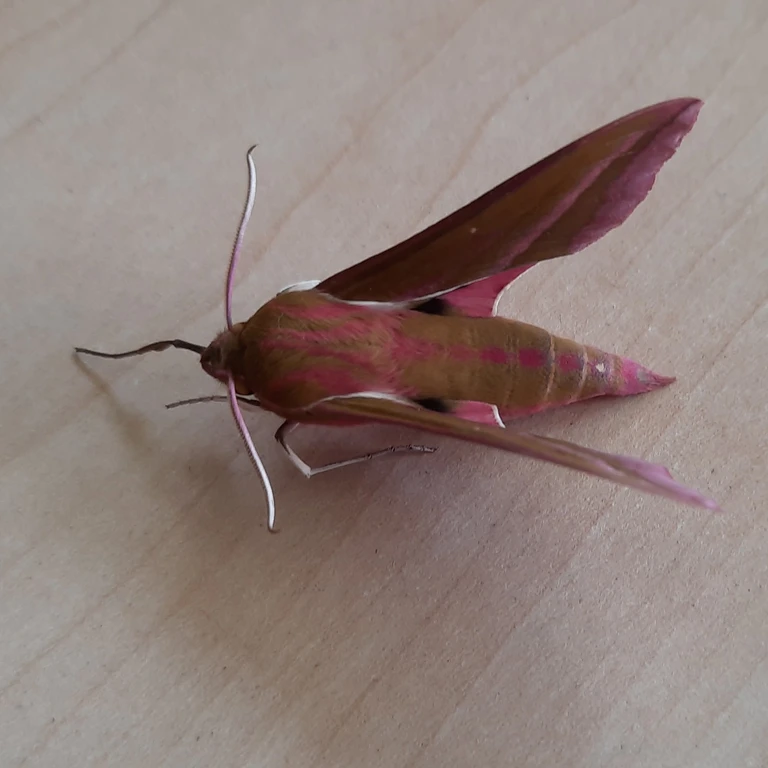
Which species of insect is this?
Deilephila elpenor
